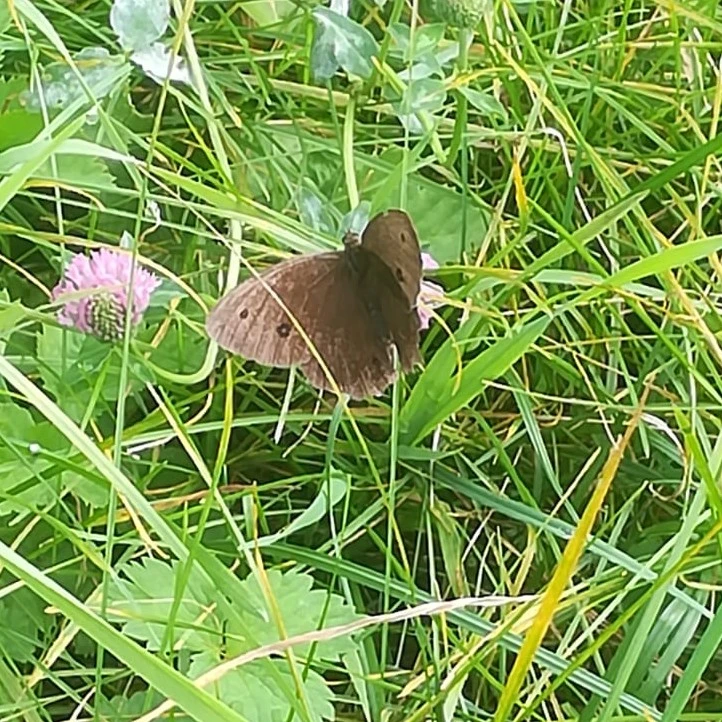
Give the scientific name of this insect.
Aphantopus hyperantus
